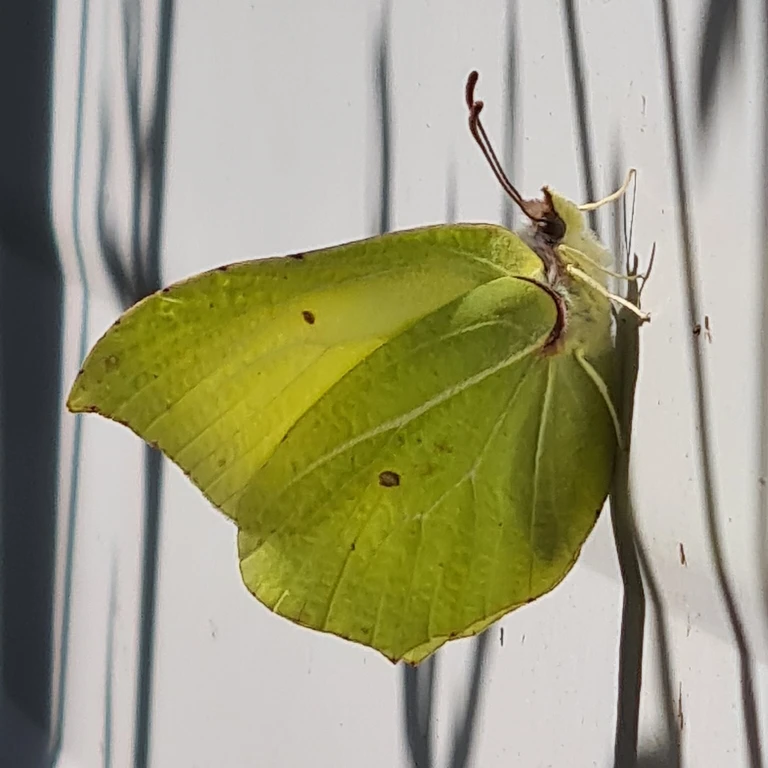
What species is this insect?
Gonepteryx rhamni
